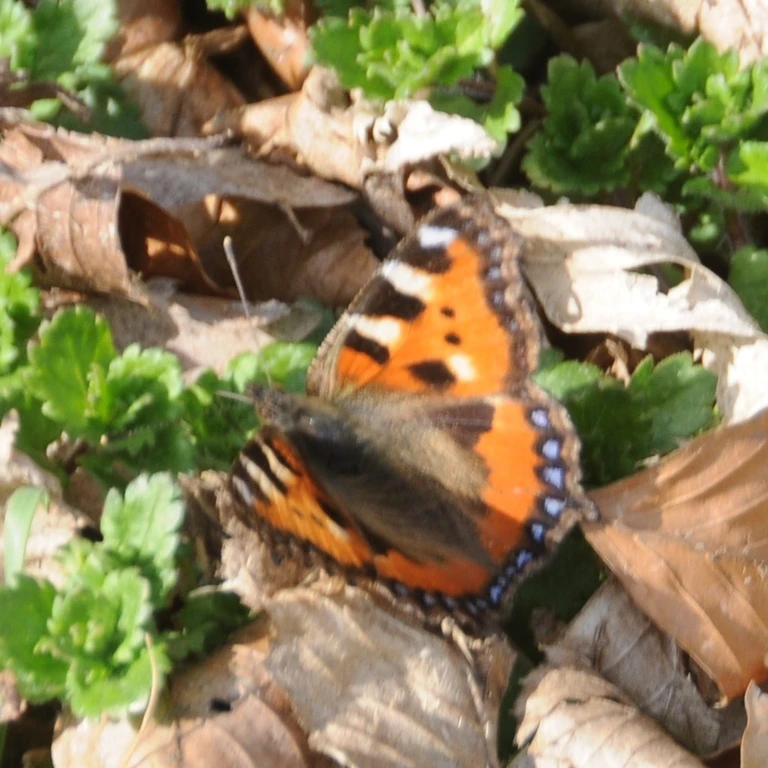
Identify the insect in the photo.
Aglais urticae
